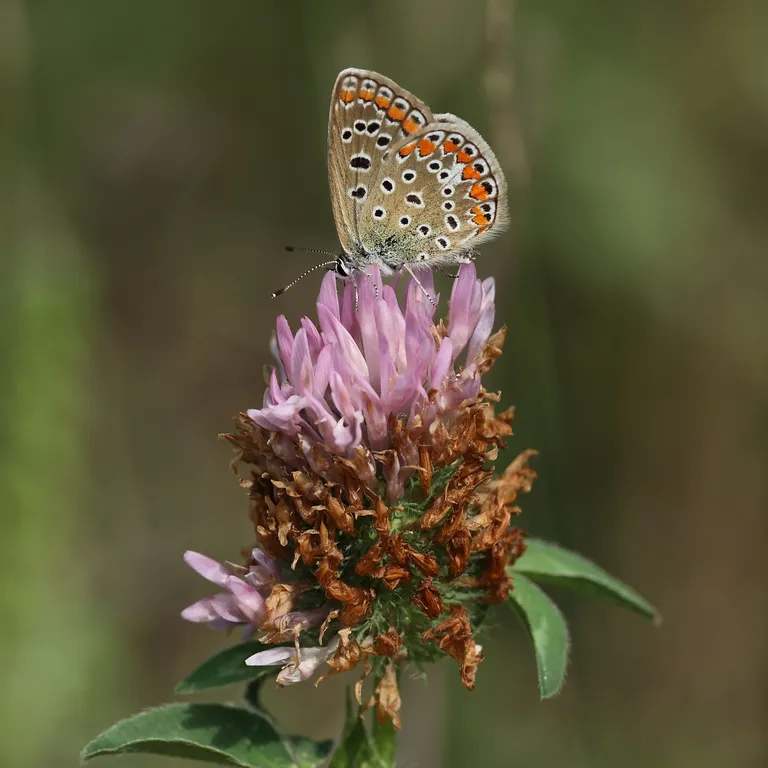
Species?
Polyommatus icarus
